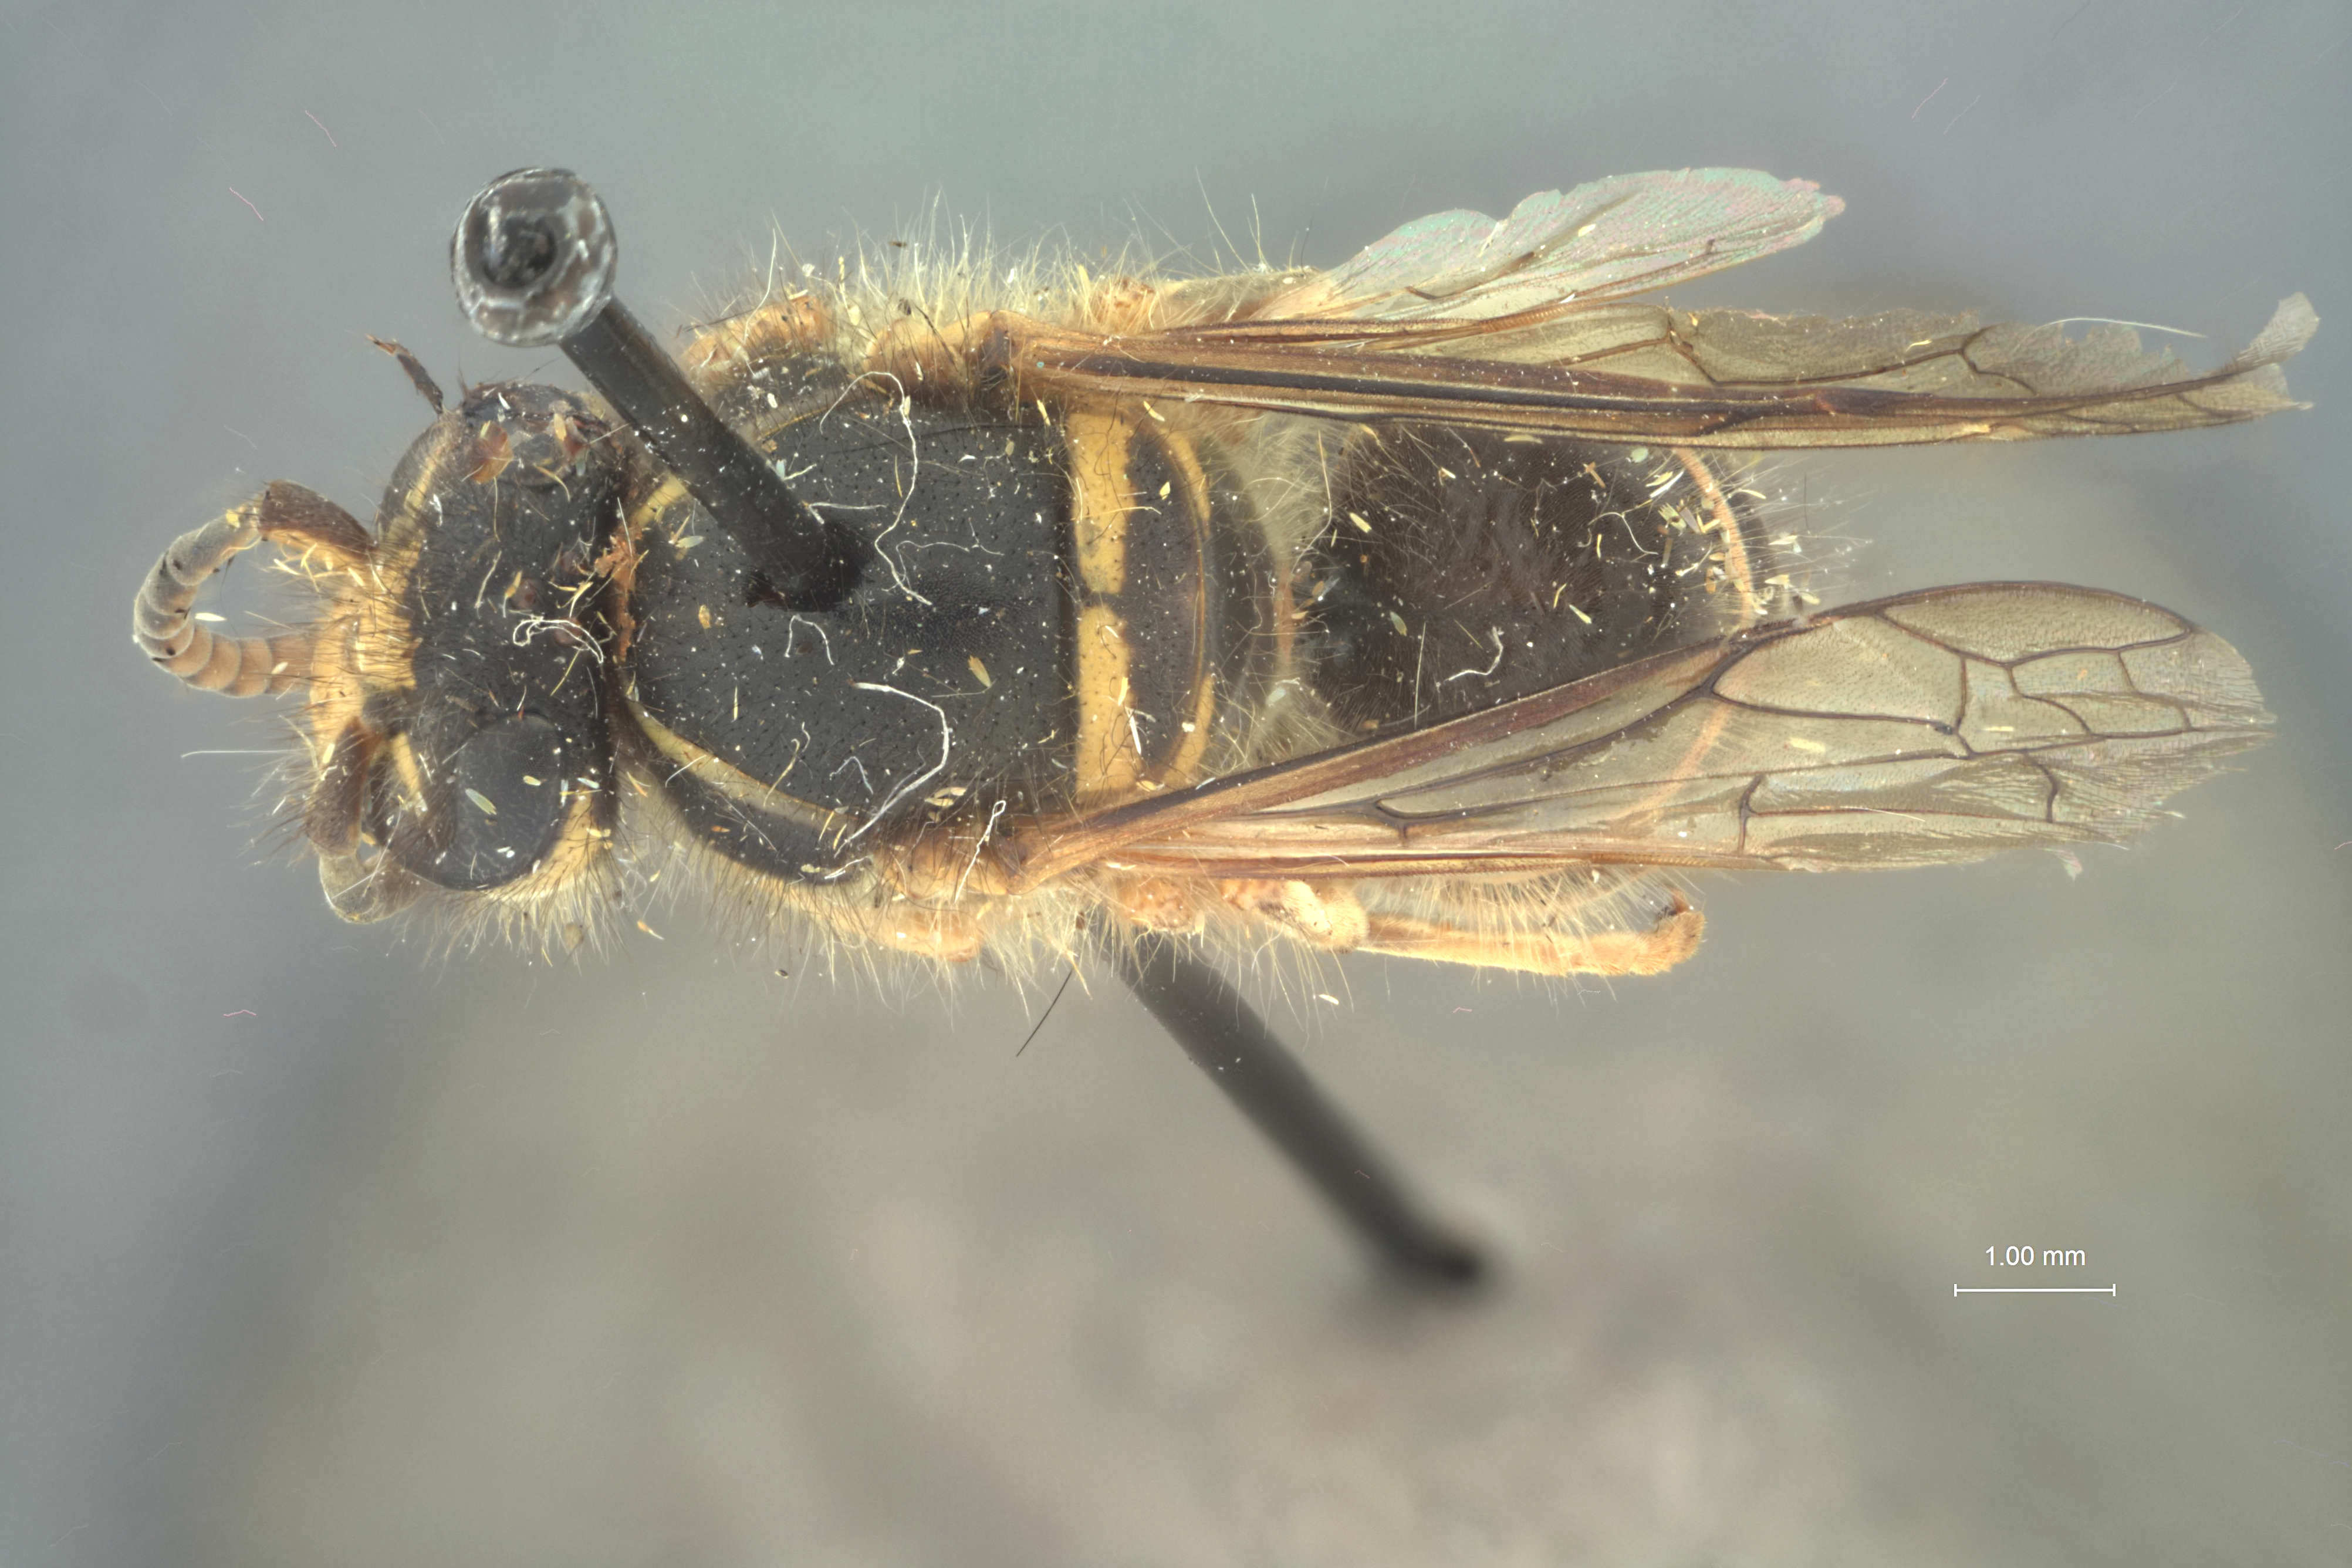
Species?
Dolichovespula sinensis
